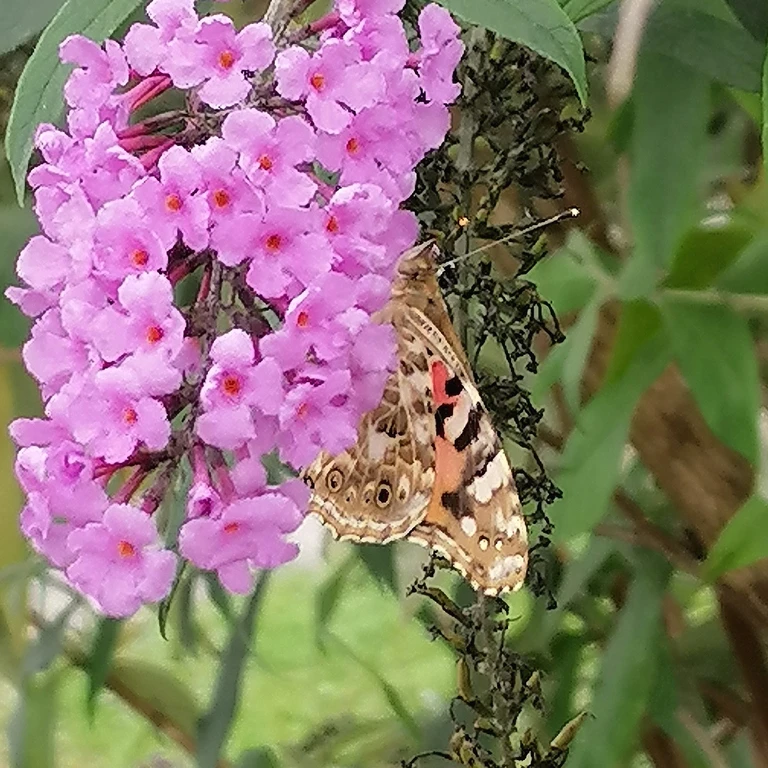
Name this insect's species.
Vanessa cardui
